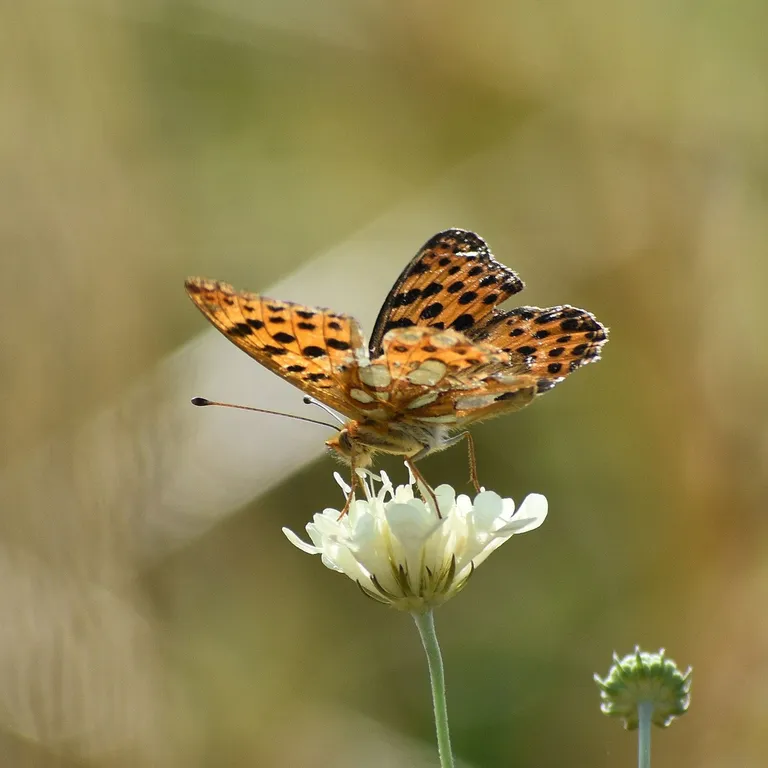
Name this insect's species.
Issoria lathonia
